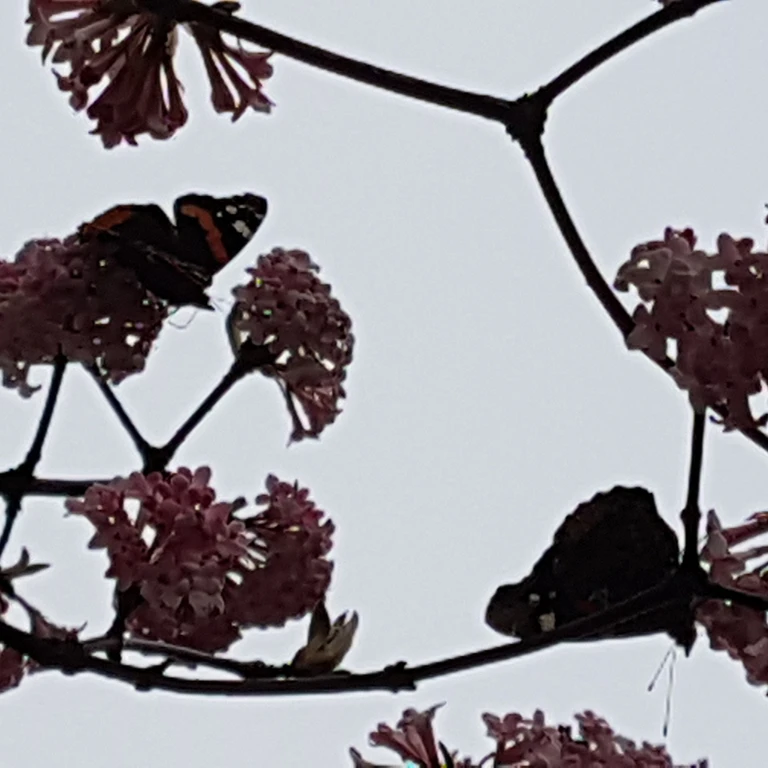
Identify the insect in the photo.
Vanessa atalanta
